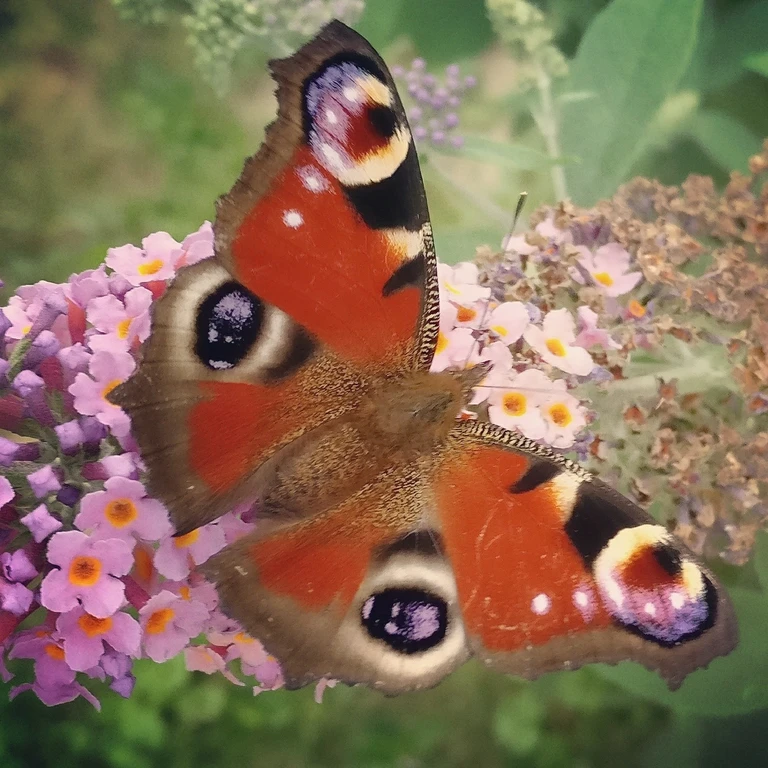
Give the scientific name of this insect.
Aglais io
